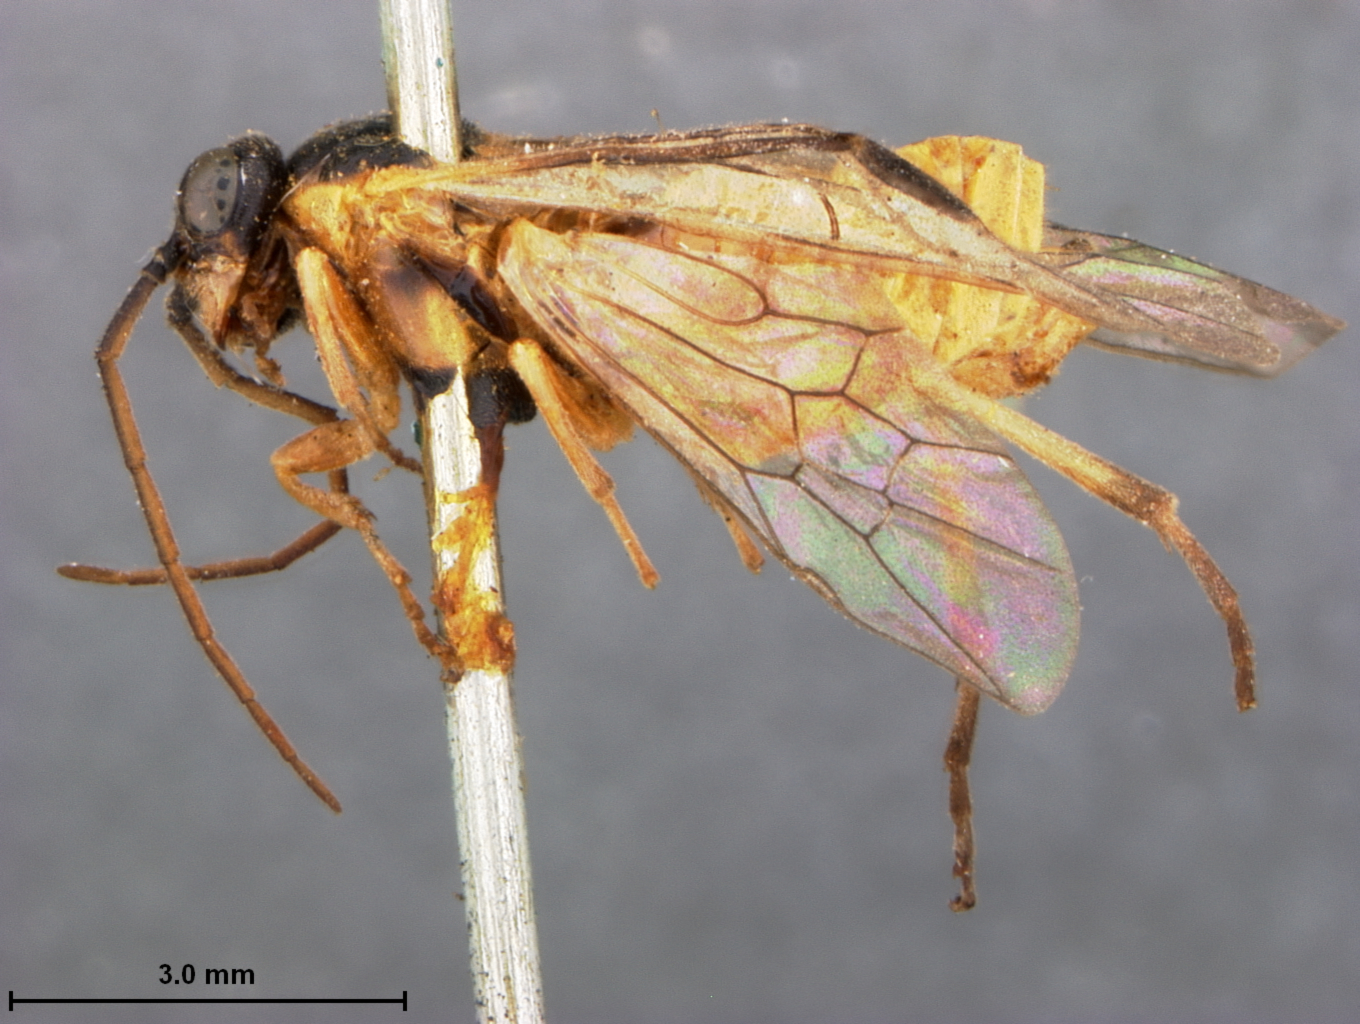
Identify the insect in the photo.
Pteronus arapahonum
